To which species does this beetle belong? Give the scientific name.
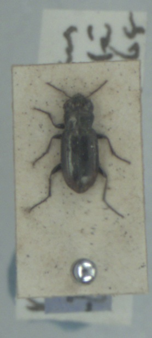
Notiophilus substriatus
